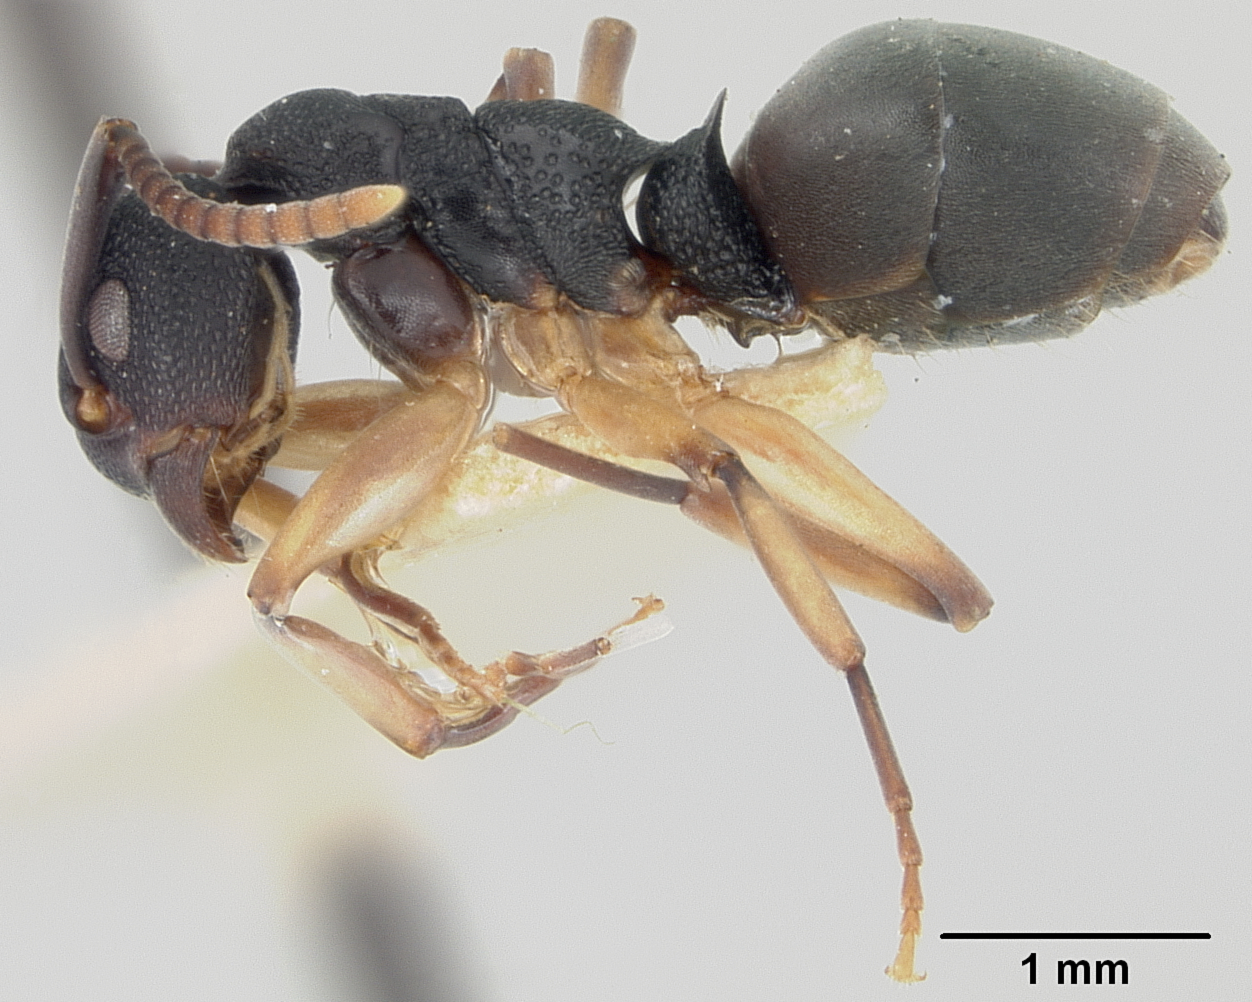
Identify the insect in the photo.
Dolichoderus smithi
